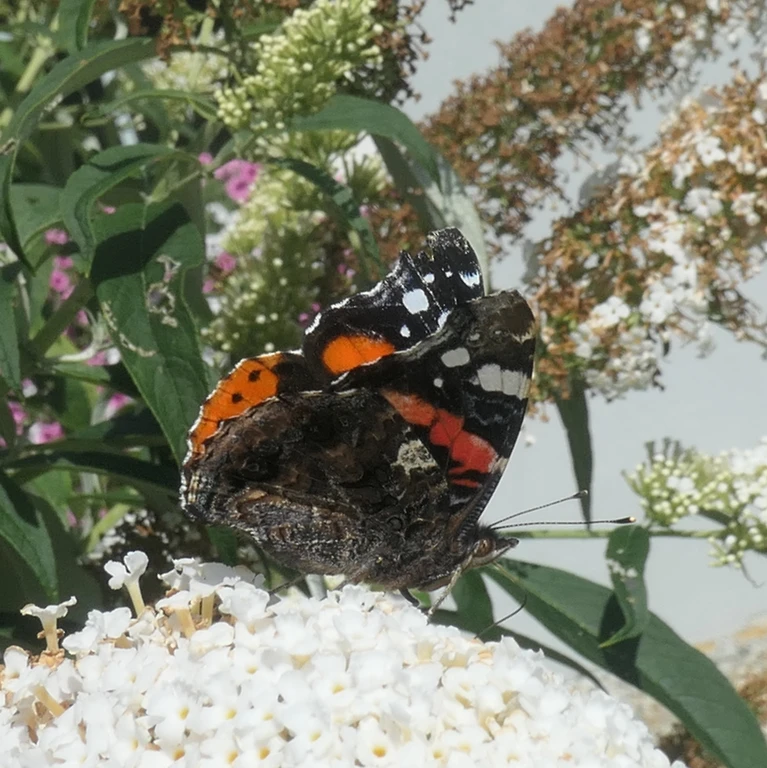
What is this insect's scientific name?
Vanessa atalanta
